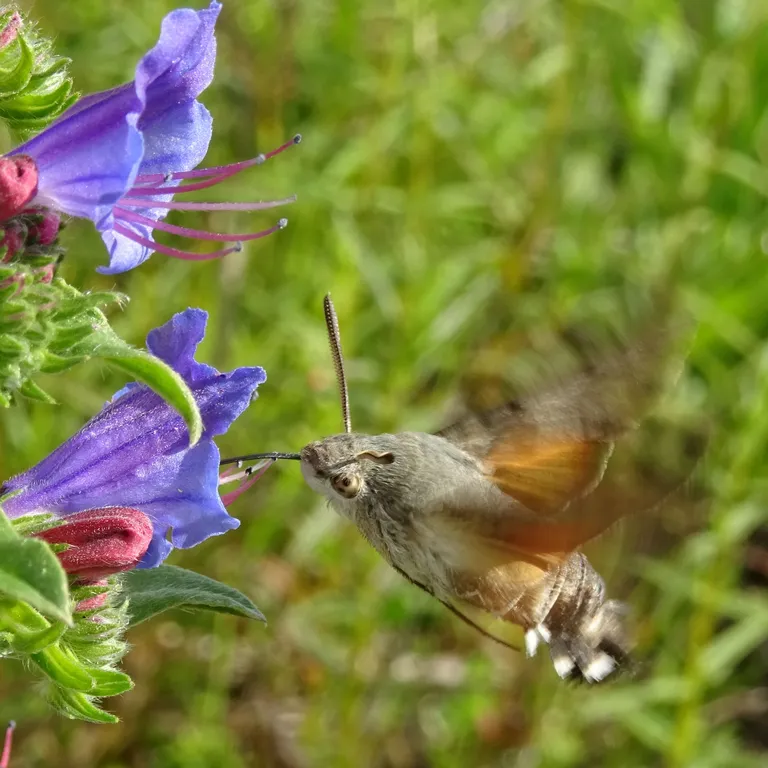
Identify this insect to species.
Macroglossum stellatarum
